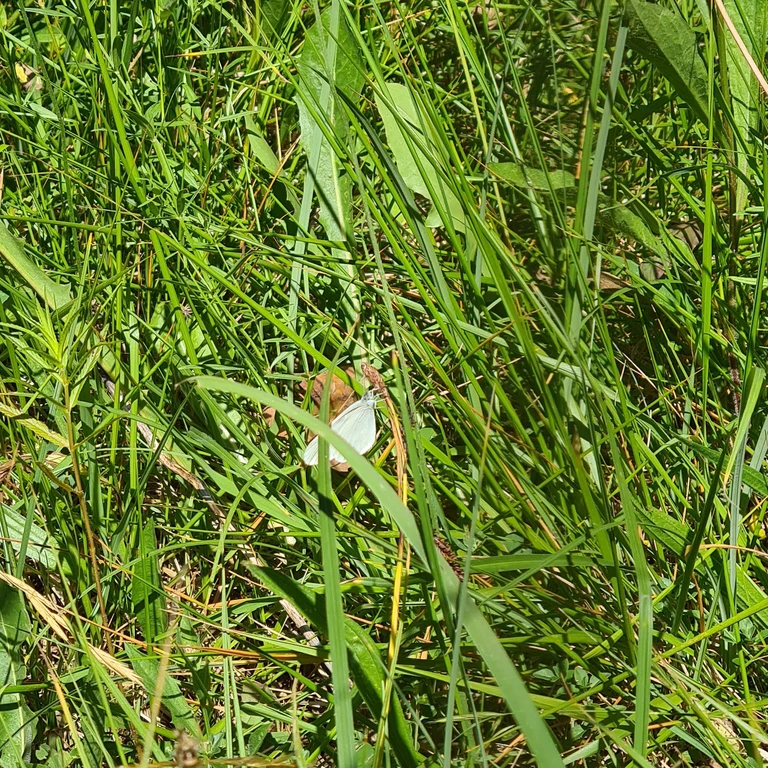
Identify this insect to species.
Leptidea sinapis/juvernica
